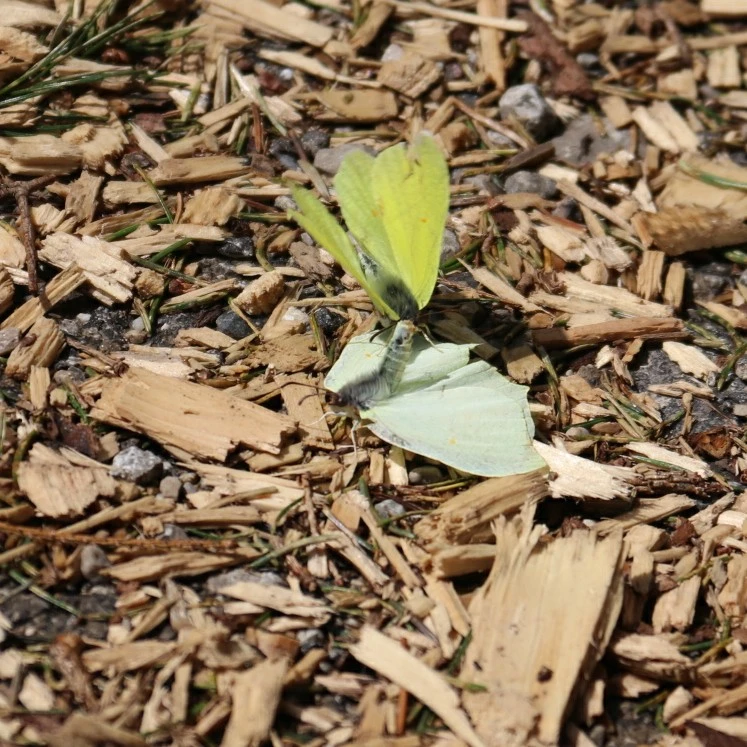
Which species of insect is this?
Gonepteryx rhamni
